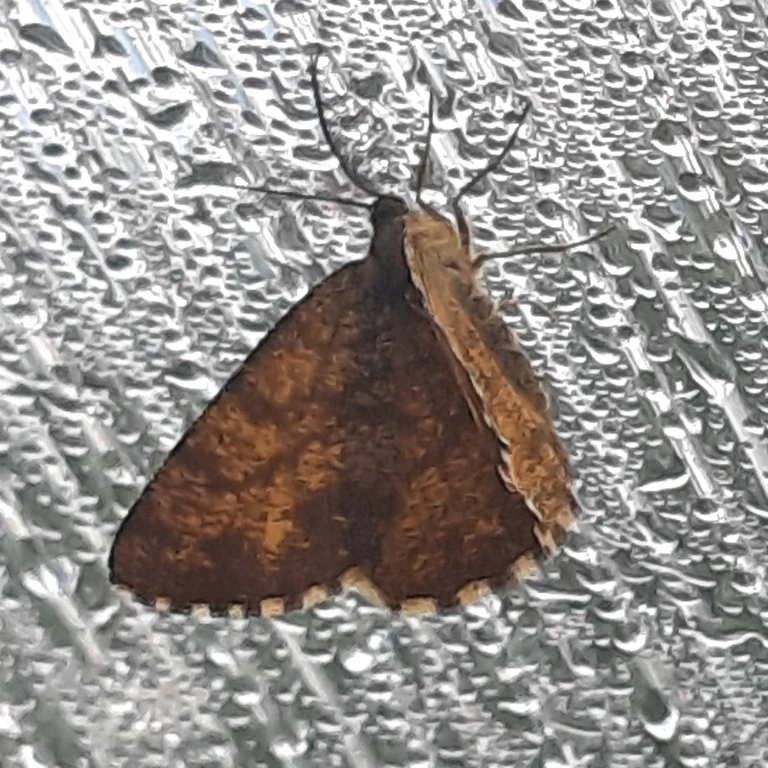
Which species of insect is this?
Ematurga atomaria
